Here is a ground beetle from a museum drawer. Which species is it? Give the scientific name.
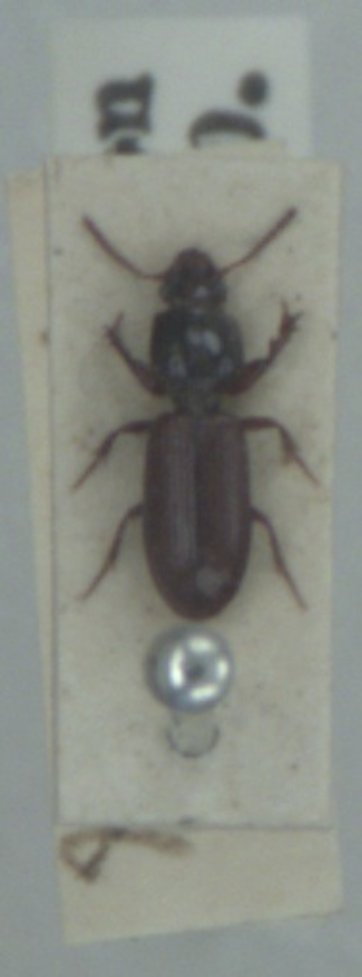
Clivina collaris
